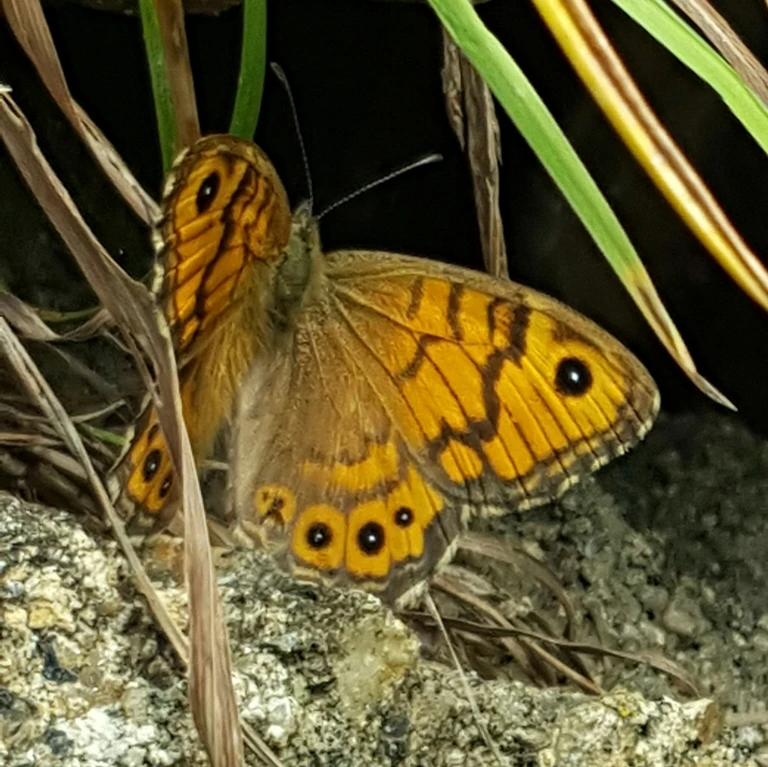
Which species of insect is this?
Lasiommata megera (also Pararge megera)
